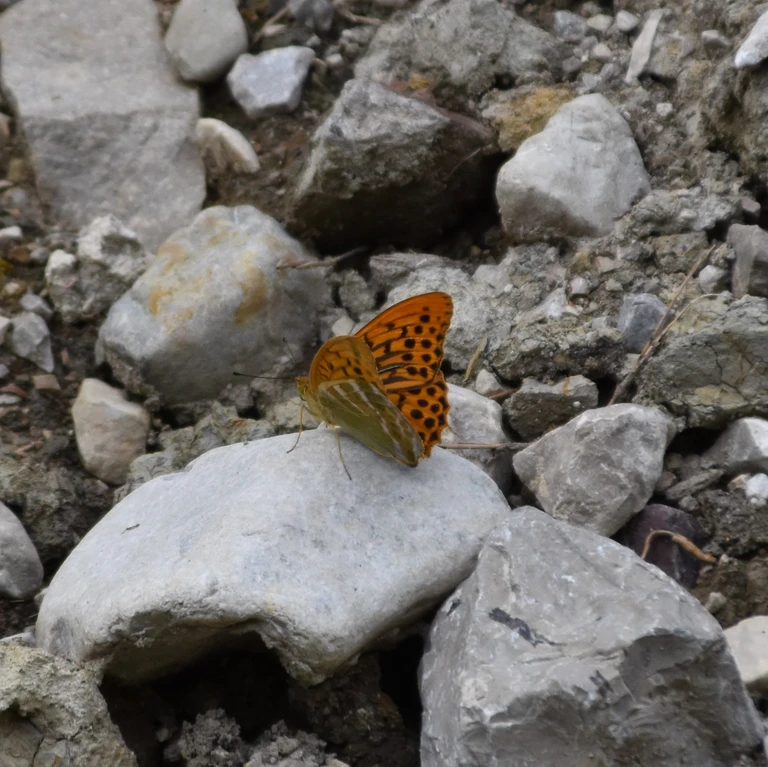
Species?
Argynnis paphia
